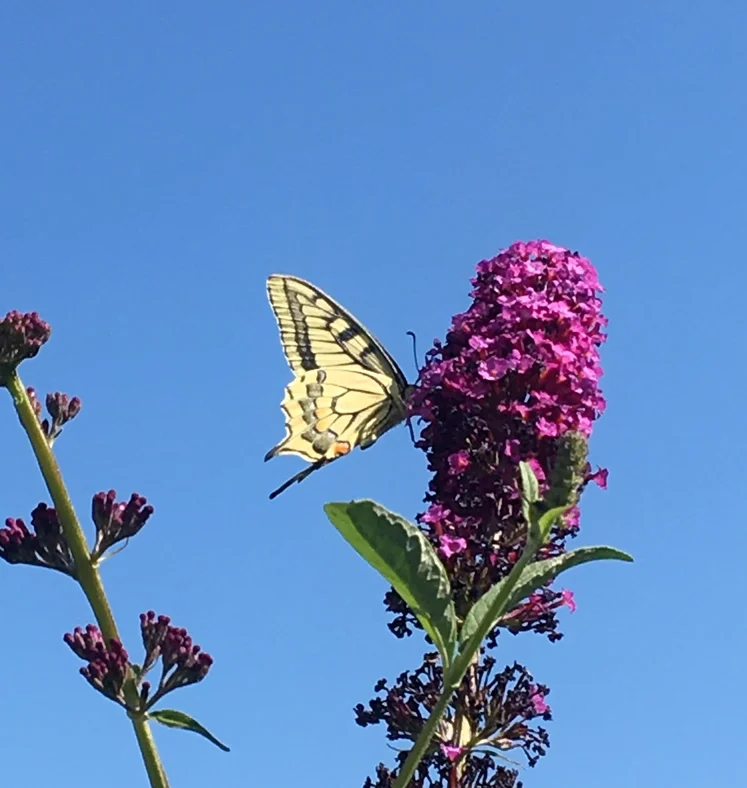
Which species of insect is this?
Papilio machaon
